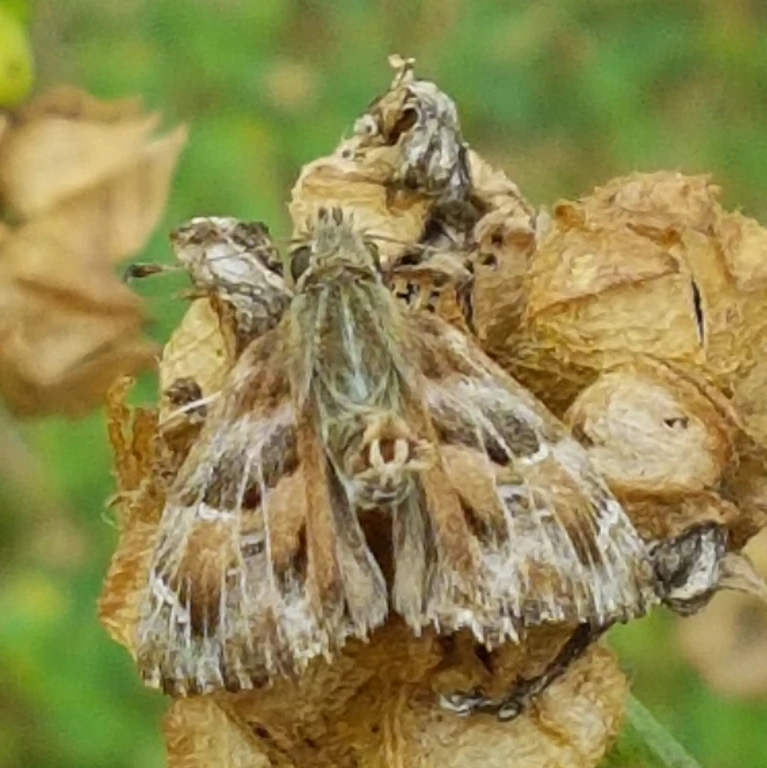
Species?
Carcharodus alceae
